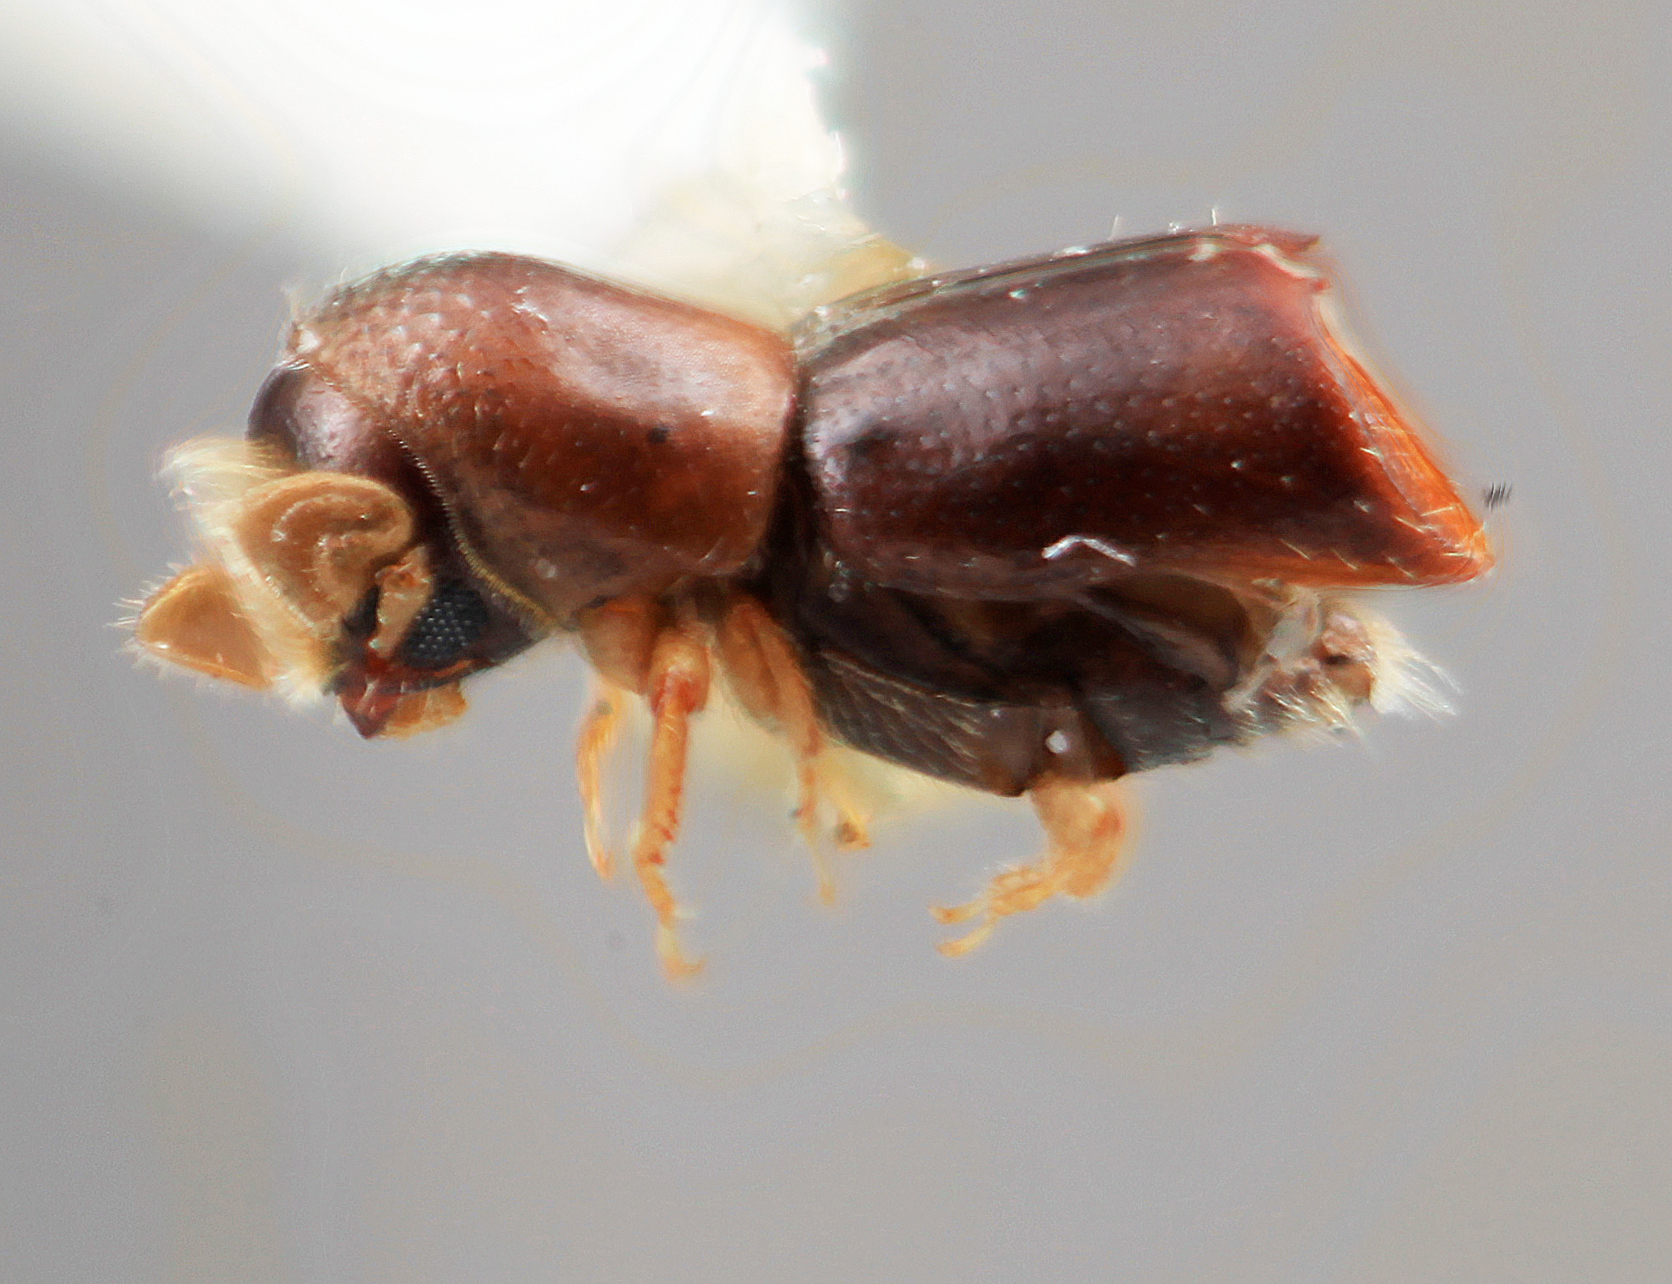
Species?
Corthylus trunculus
